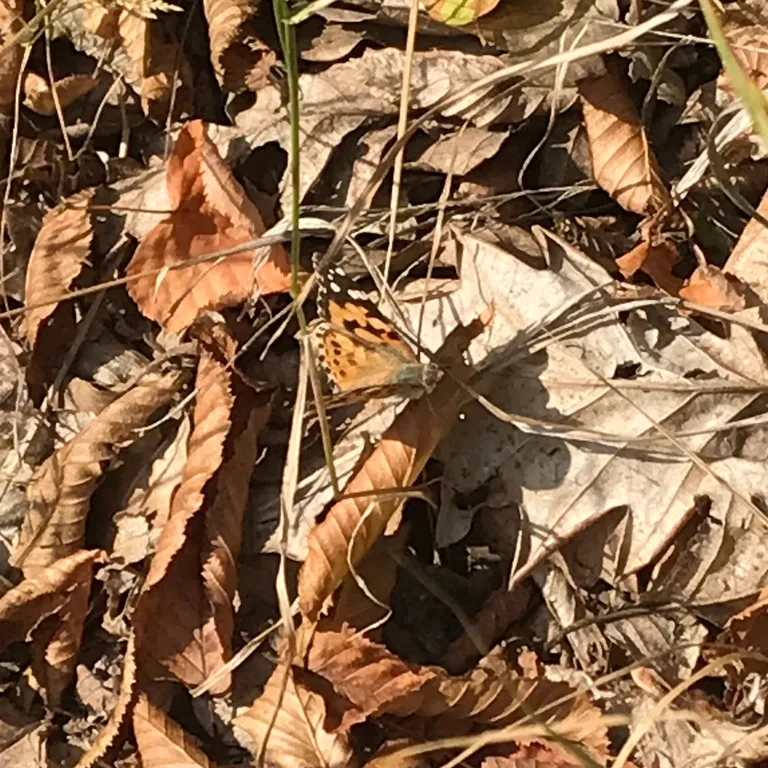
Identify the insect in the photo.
Vanessa cardui
